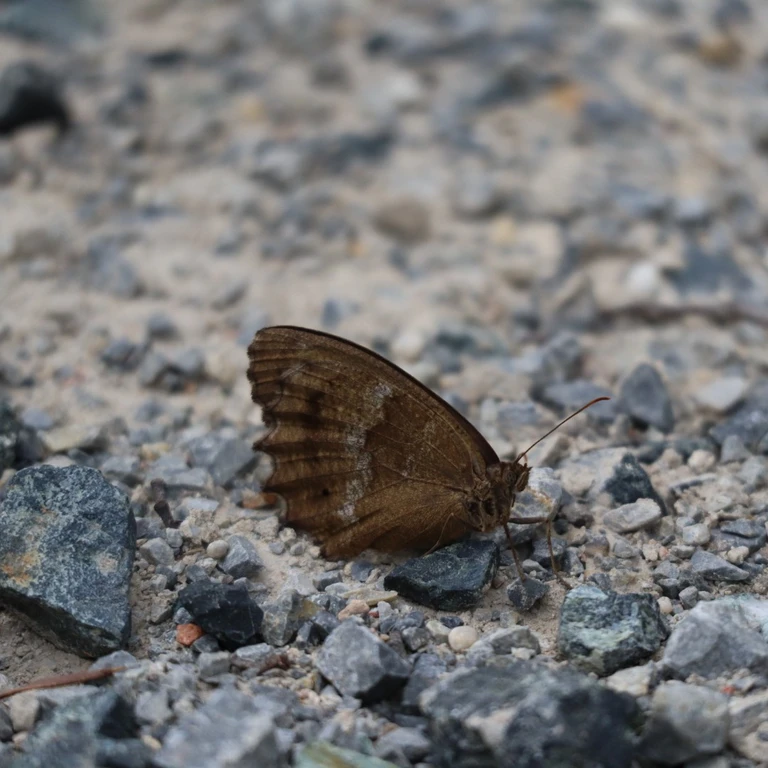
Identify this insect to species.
Minois dryas
